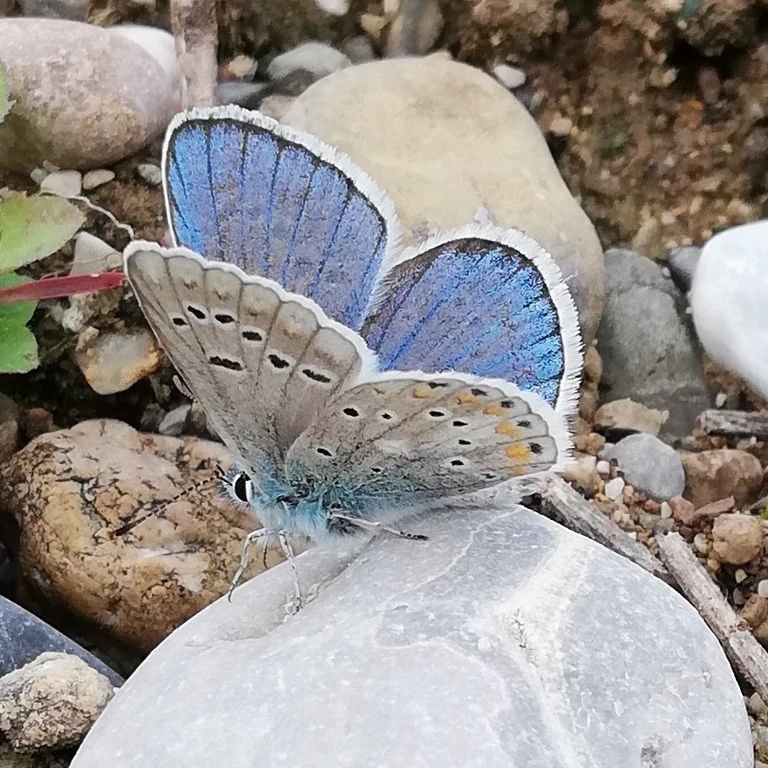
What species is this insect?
Polyommatus dorylas
